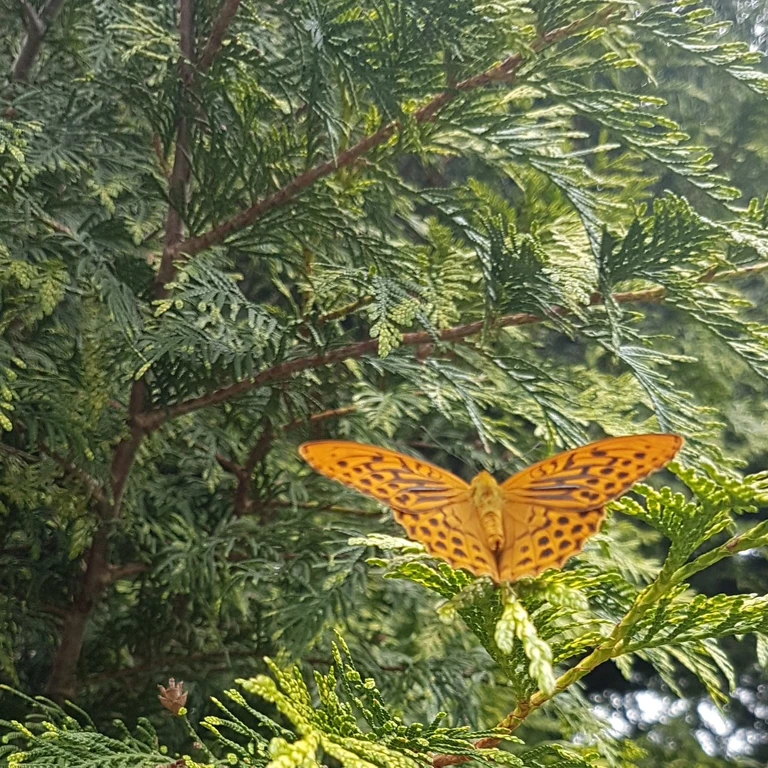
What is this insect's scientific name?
Argynnis paphia
